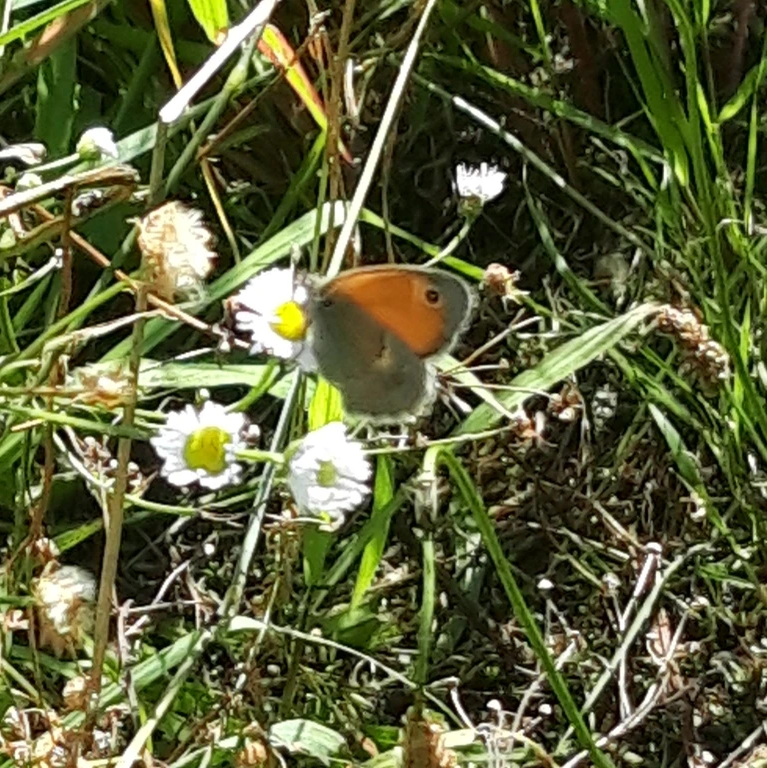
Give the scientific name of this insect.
Coenonympha pamphilus
